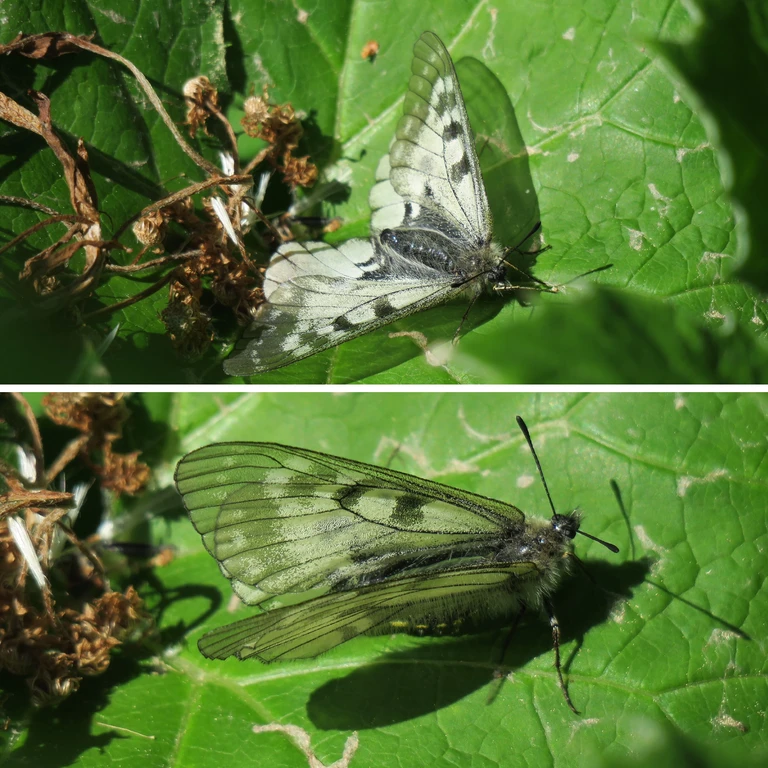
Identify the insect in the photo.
Parnassius mnemosyne
